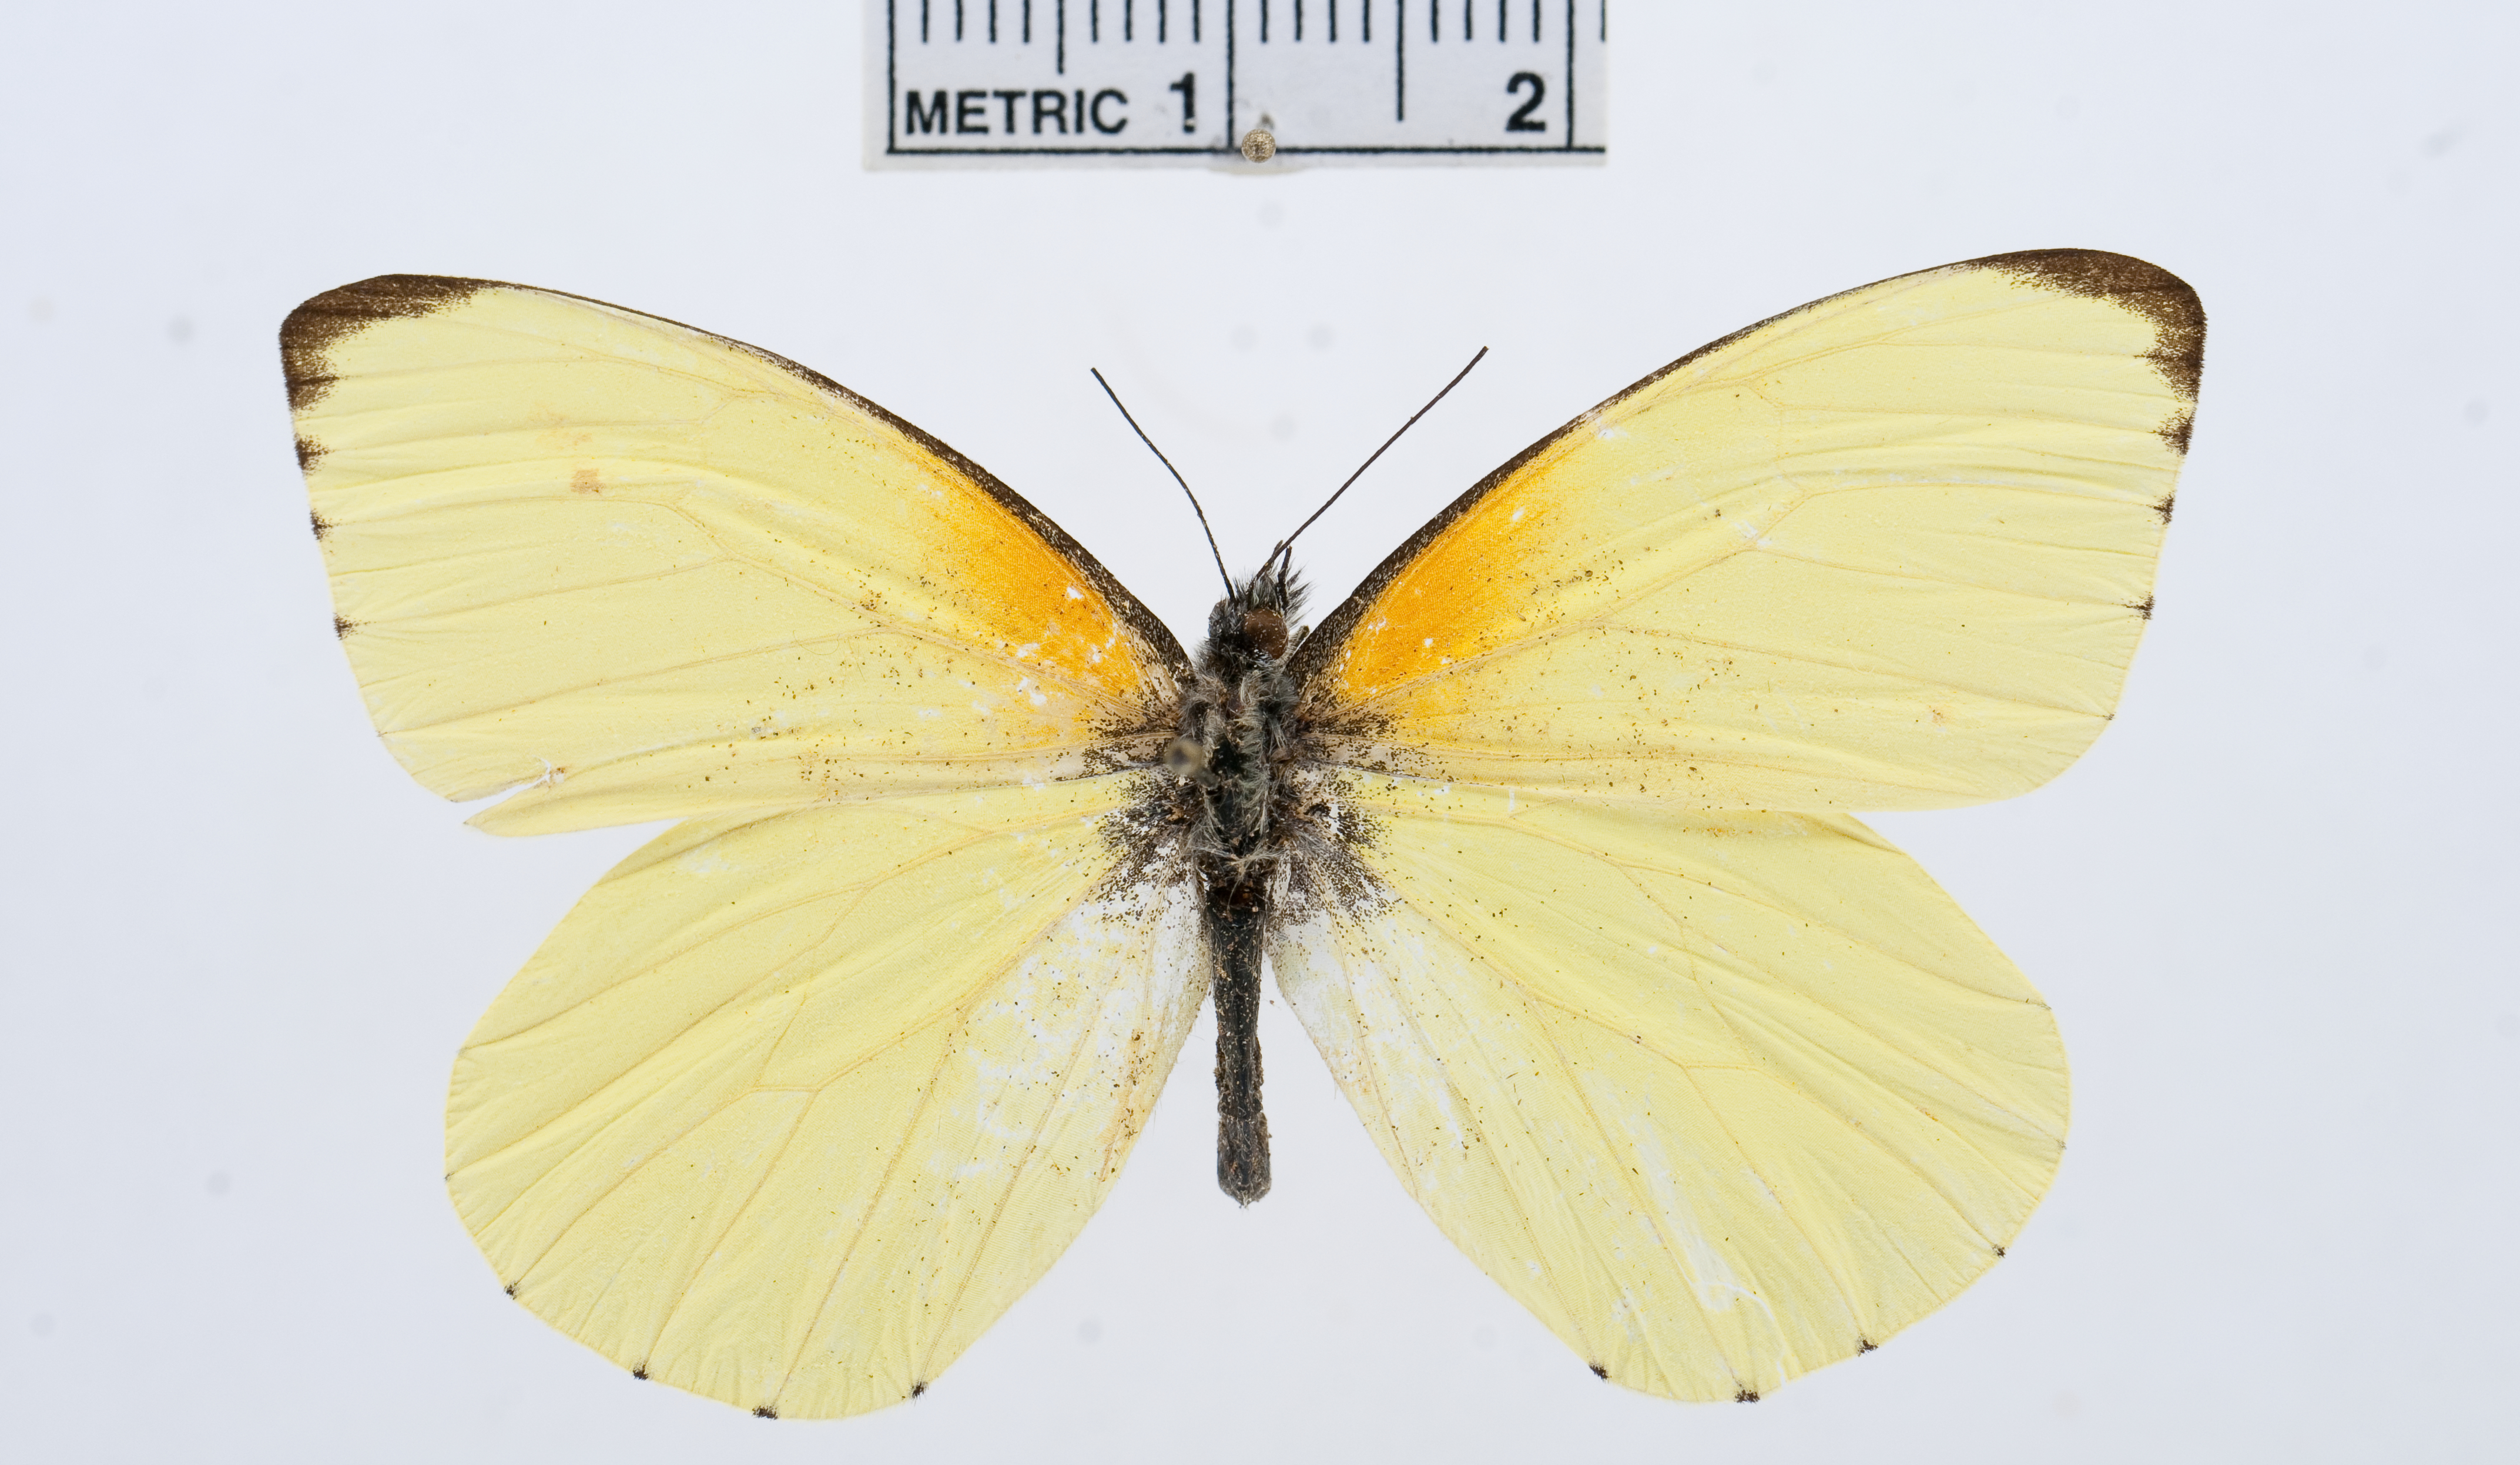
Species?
Mylothris erlangeri
